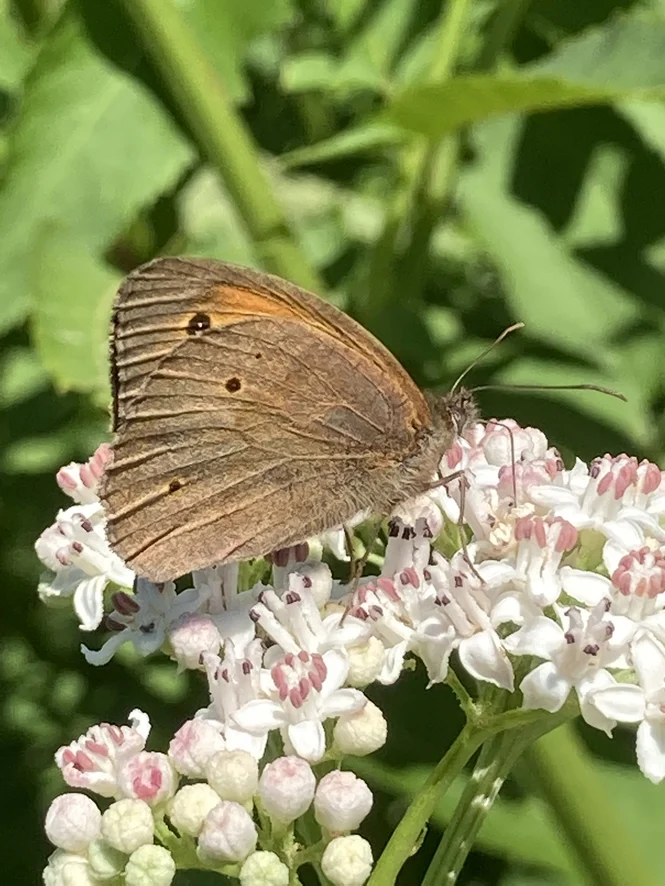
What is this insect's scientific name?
Maniola jurtina
